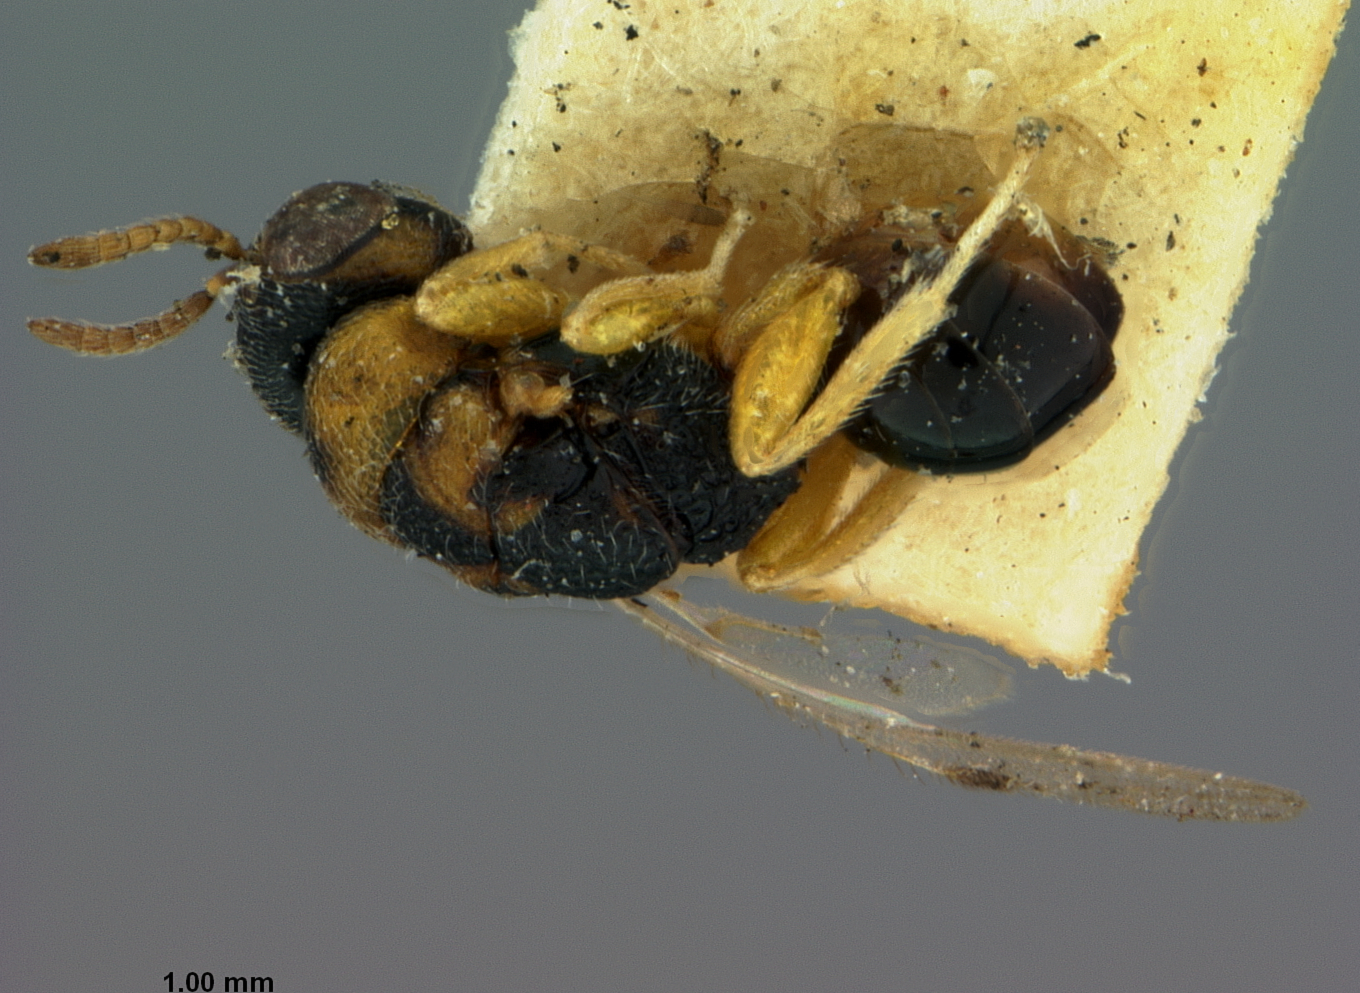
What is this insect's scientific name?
Decatoma batatoides
